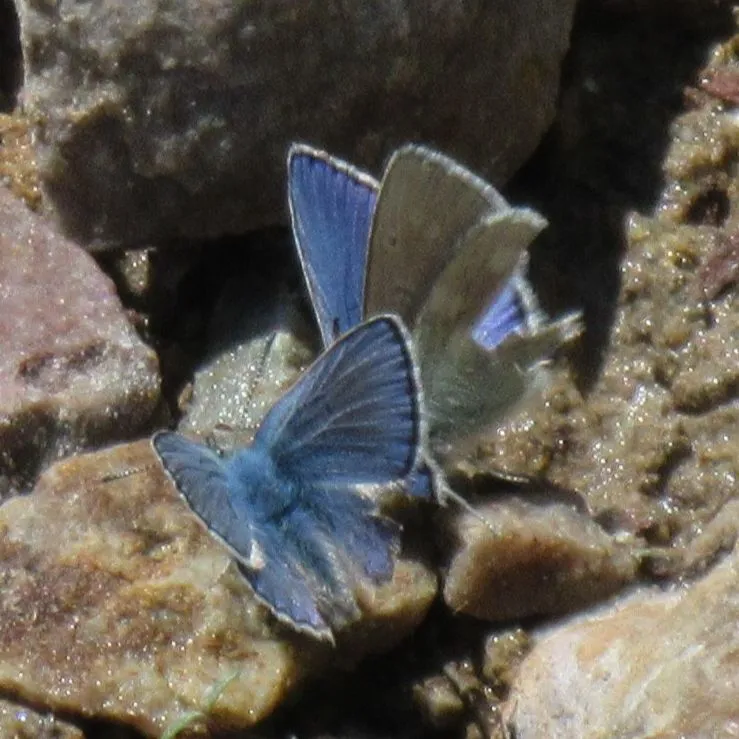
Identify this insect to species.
Agriades orbitulus (also Albulina orbitulus)
